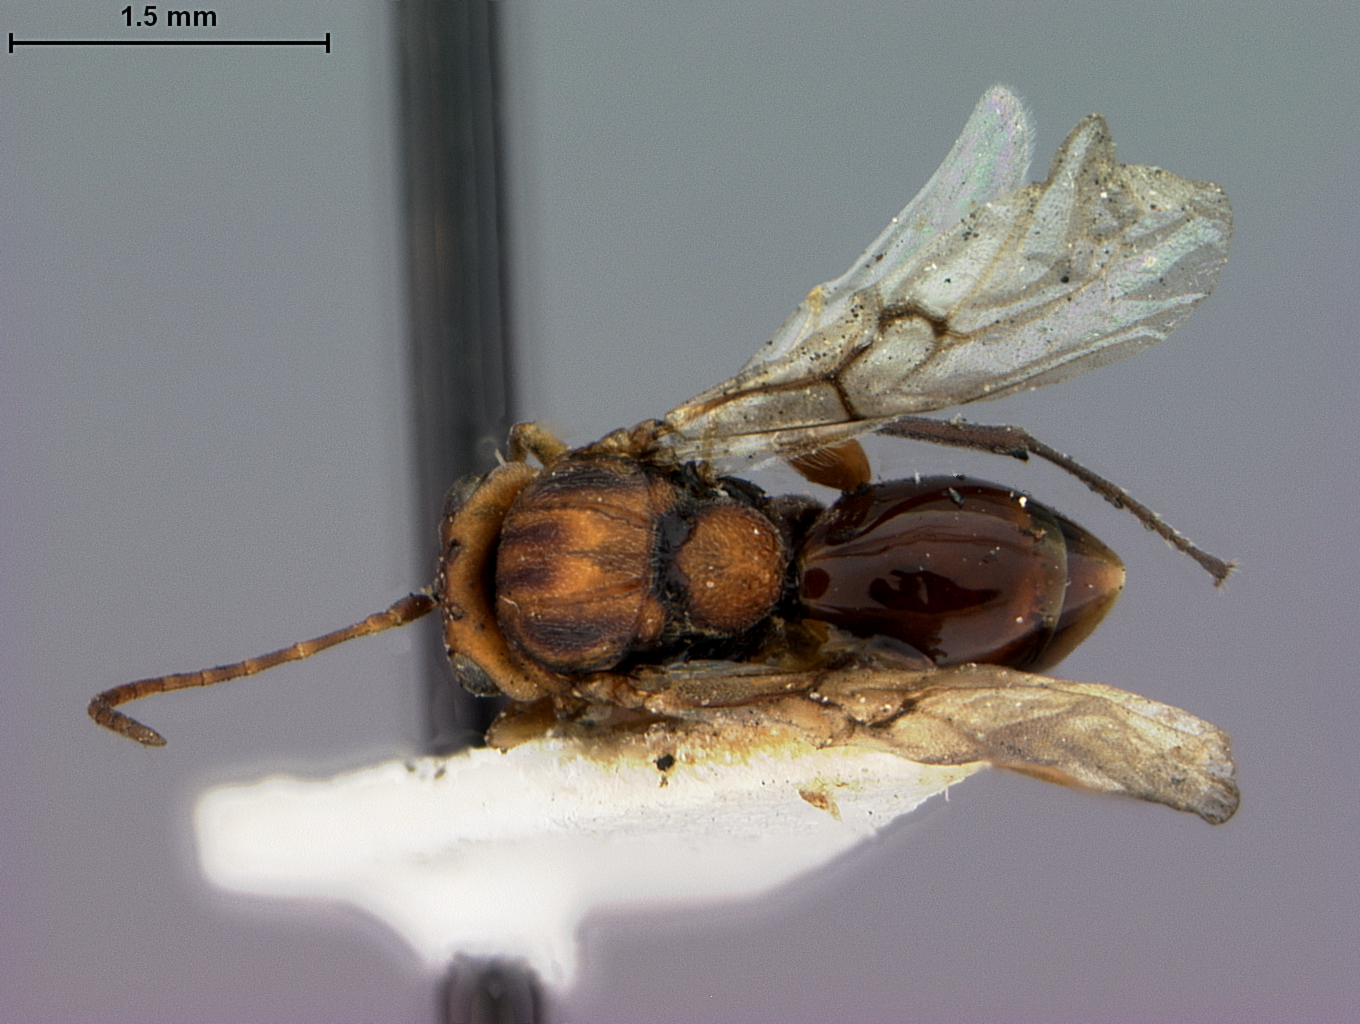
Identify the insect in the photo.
Callirhytis banalosa
